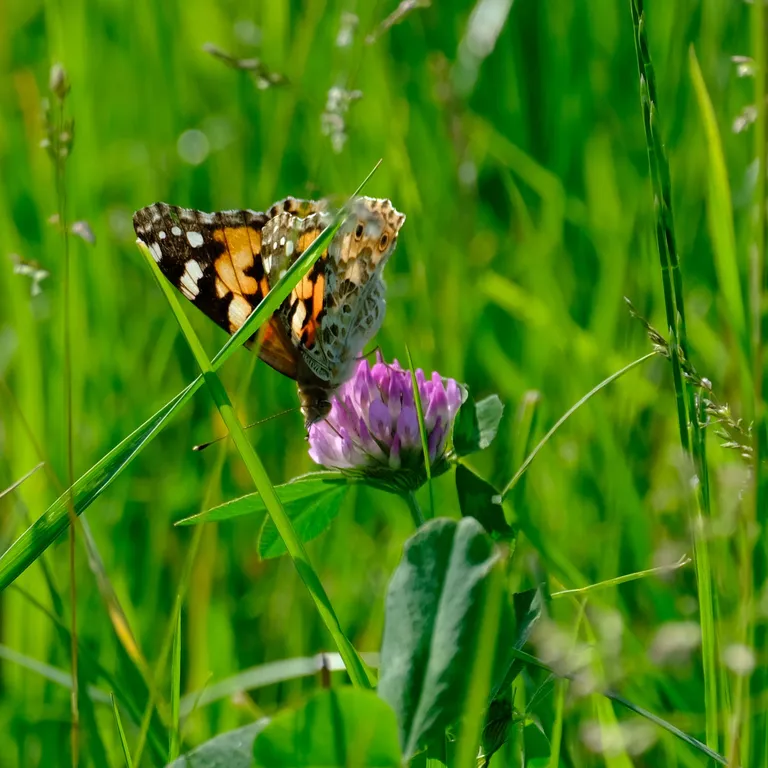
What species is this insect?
Vanessa cardui
